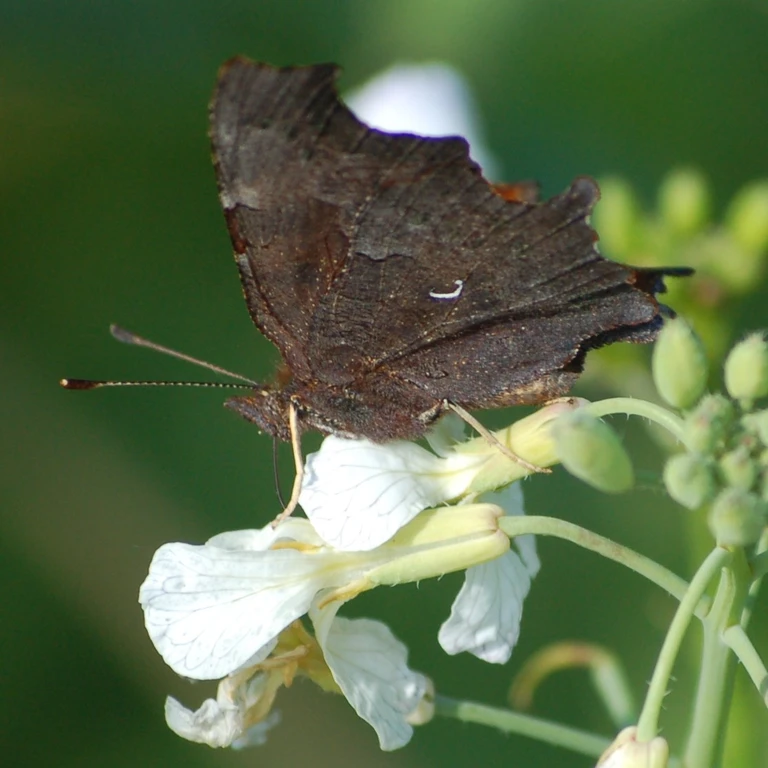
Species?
Polygonia c-album
